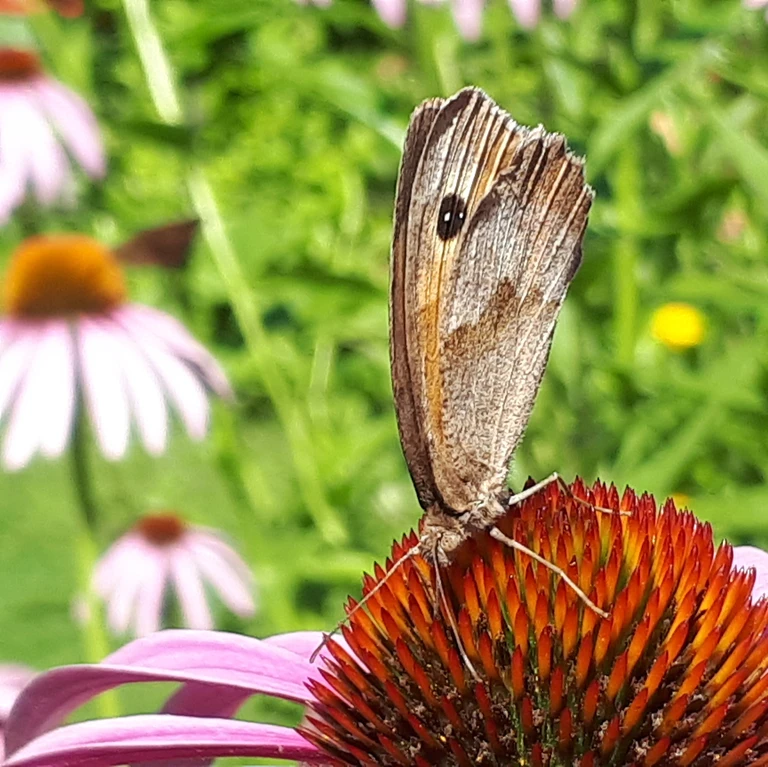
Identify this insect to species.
Maniola jurtina
